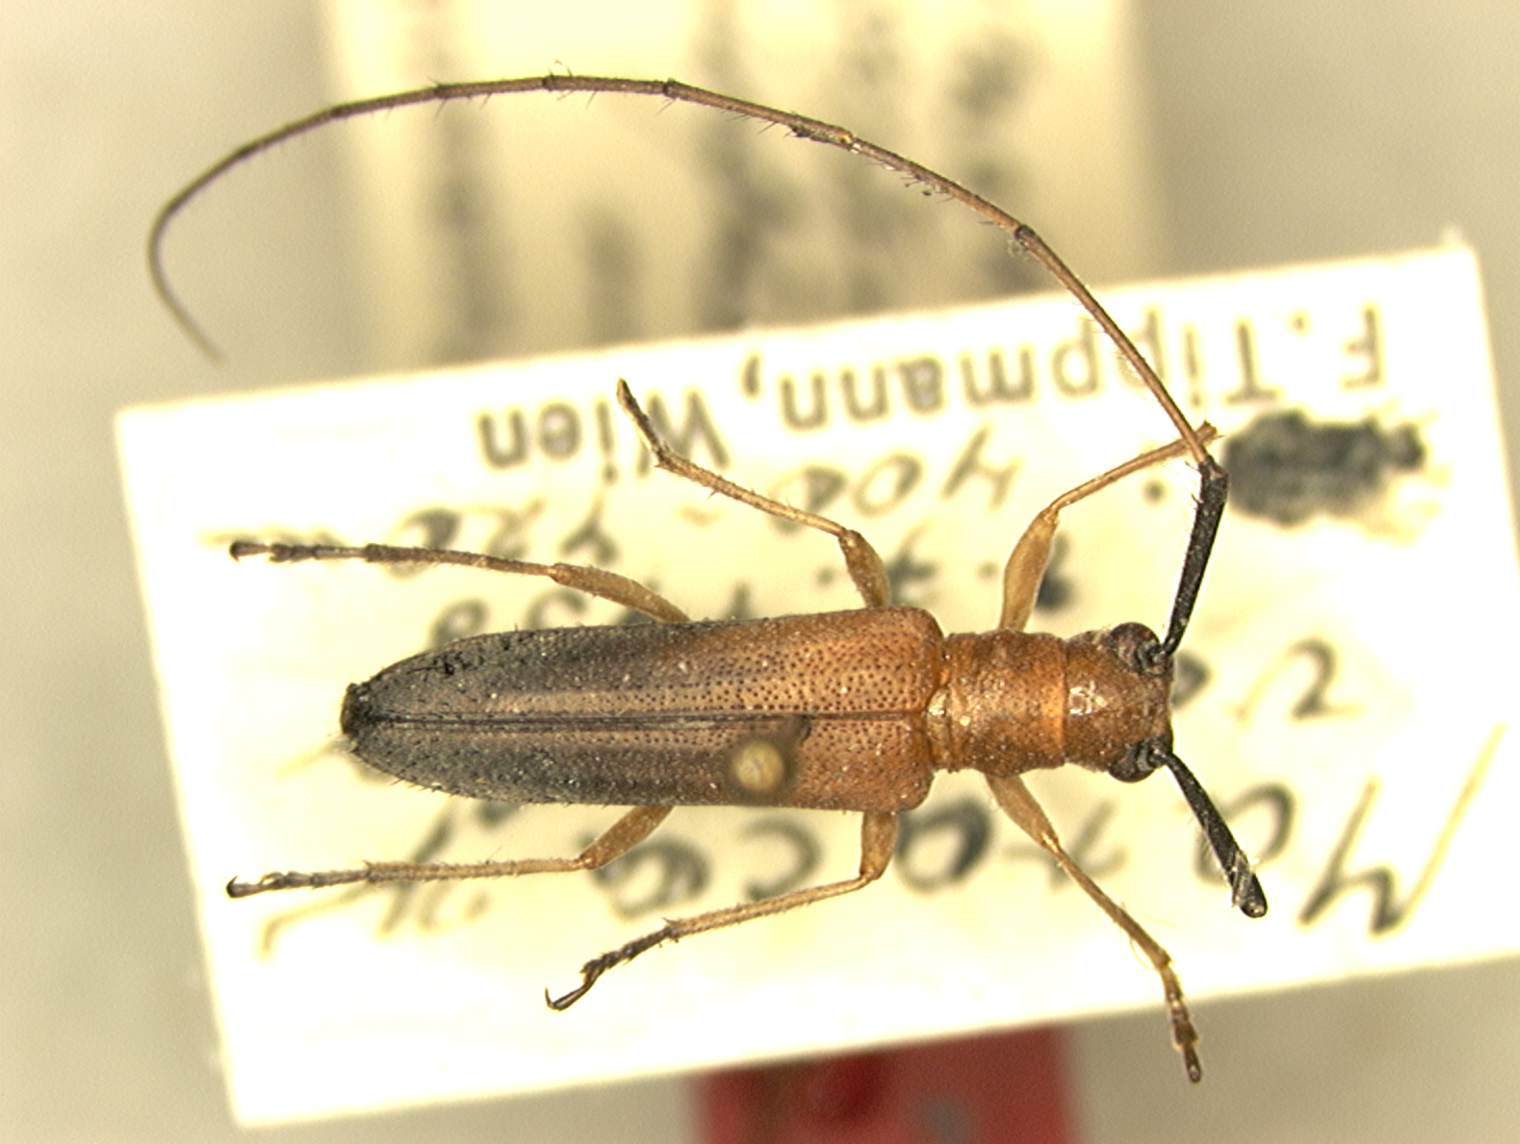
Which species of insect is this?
Amillarus secundus (also Didymonycha secunda)
